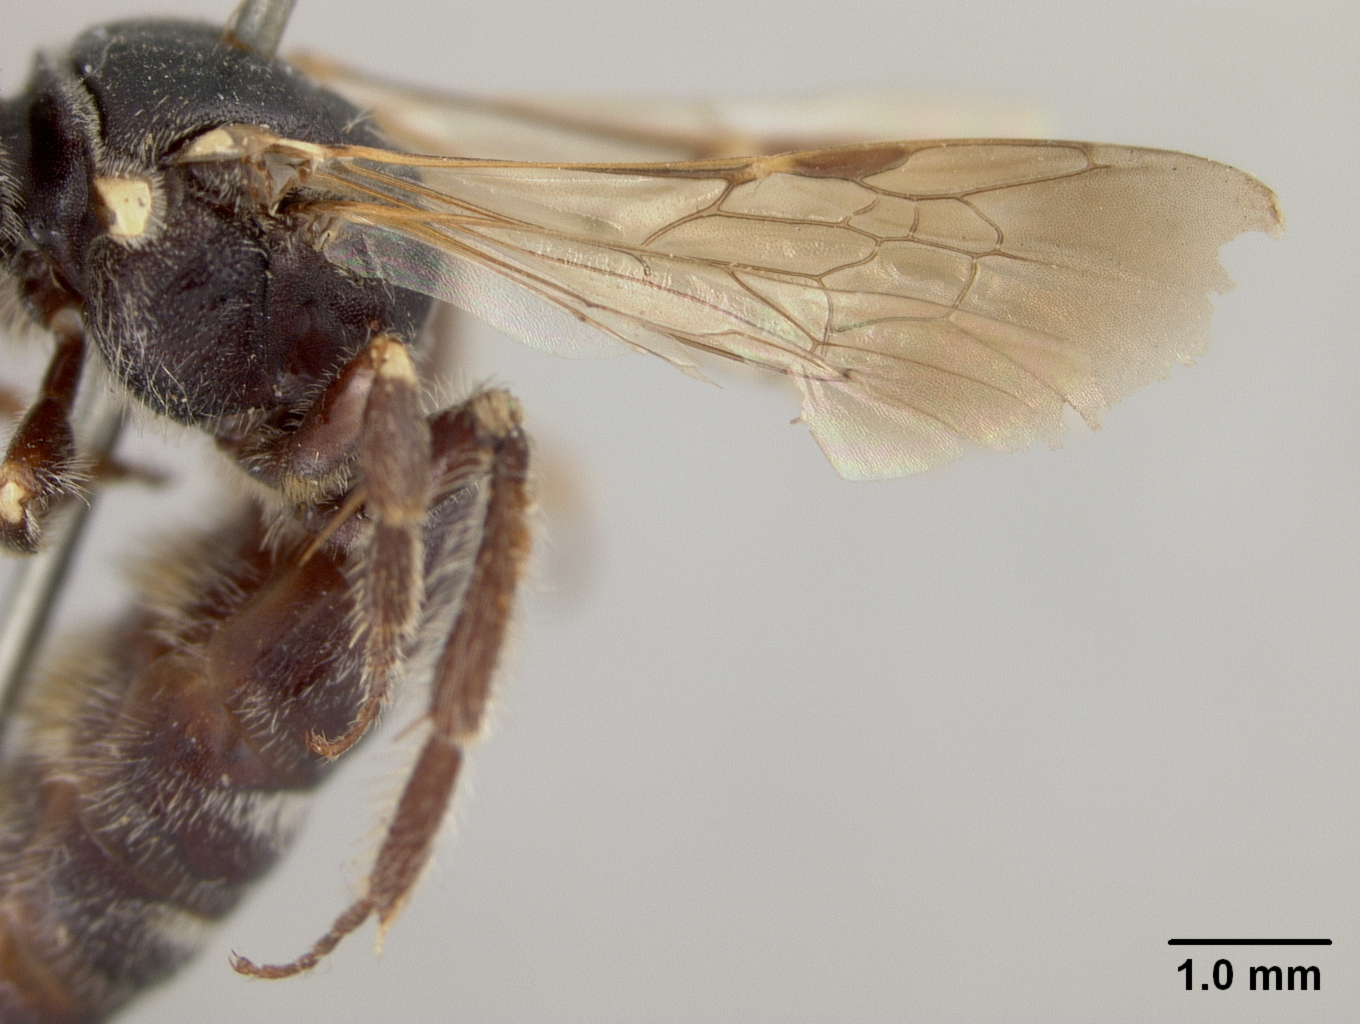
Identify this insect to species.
Protandrena maurula
